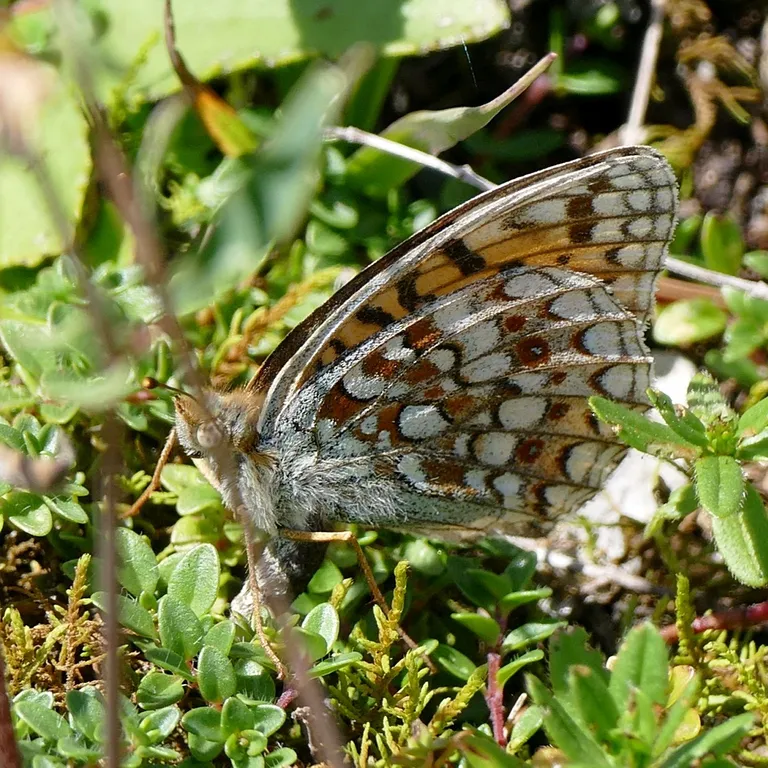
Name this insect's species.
Fabriciana niobe
